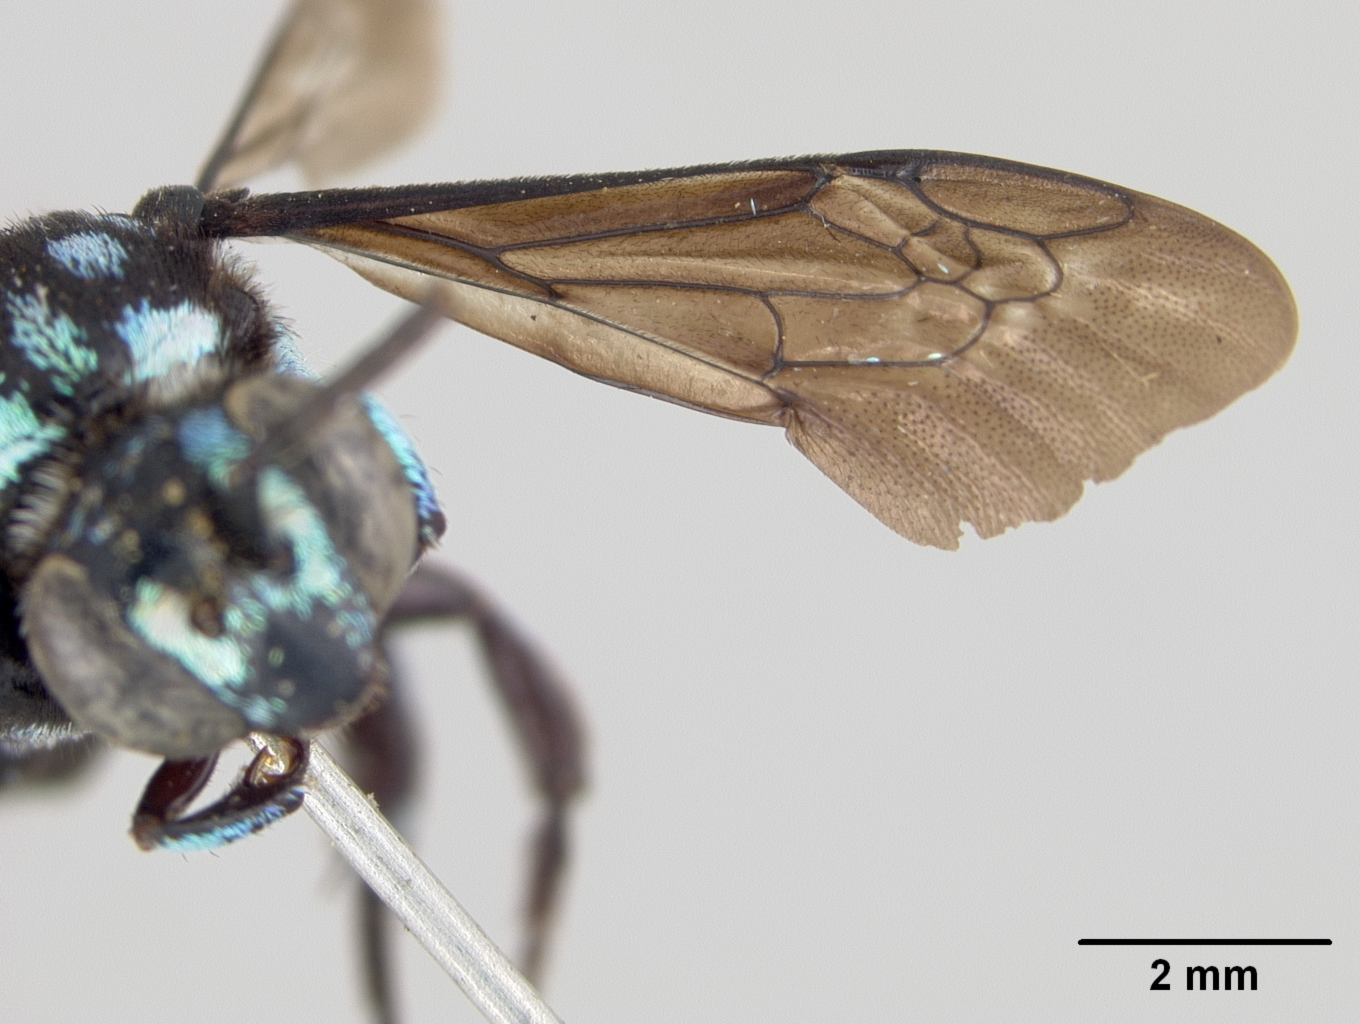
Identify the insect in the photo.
Crocisa crucifera
